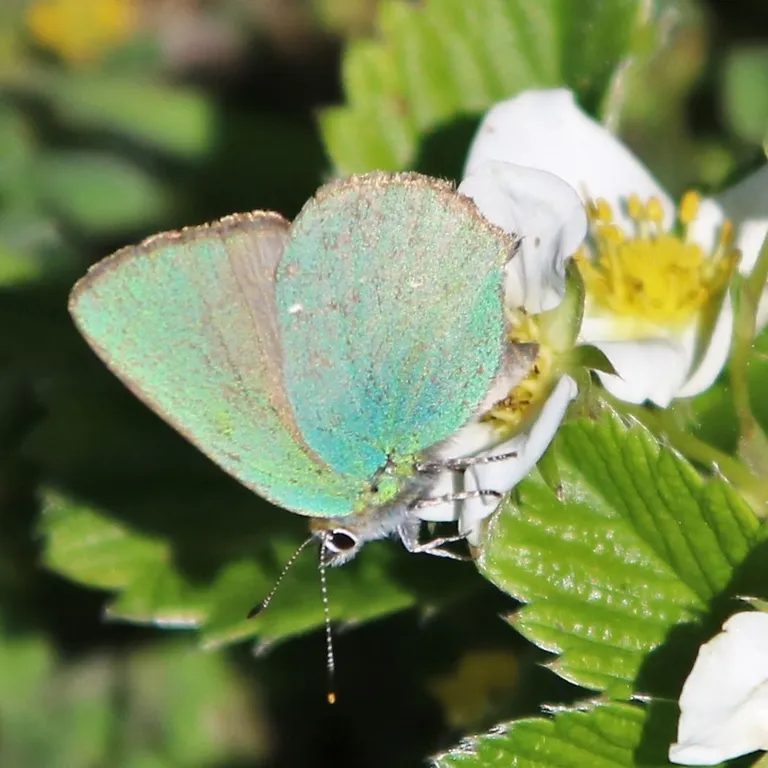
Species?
Callophrys rubi
